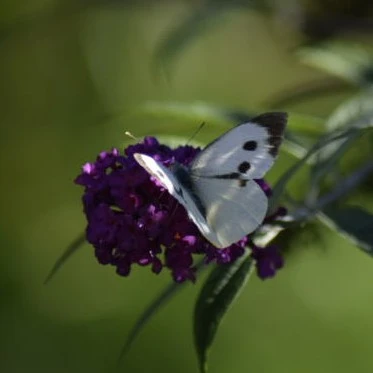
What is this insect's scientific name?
Pieris brassicae
